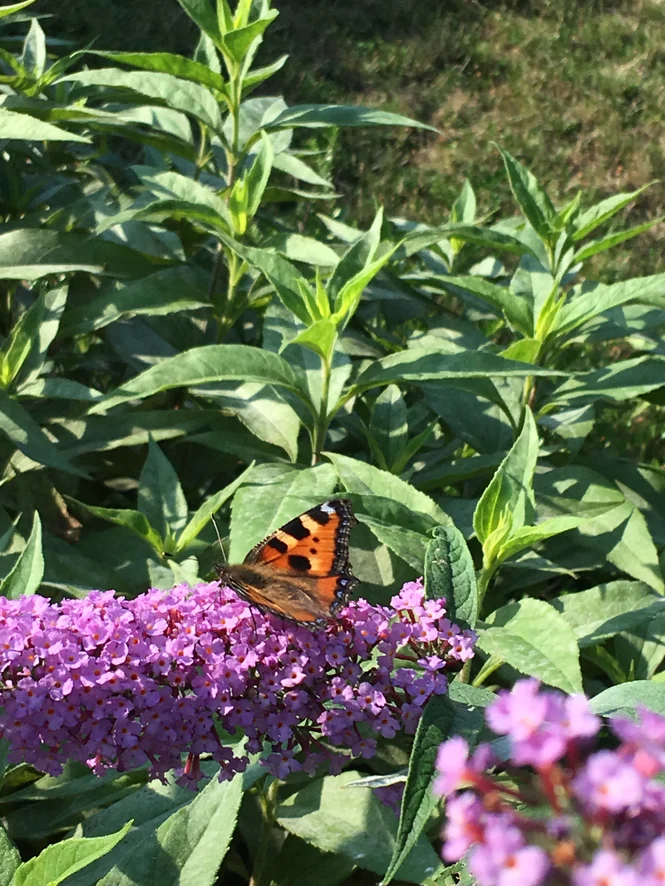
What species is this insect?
Aglais urticae
